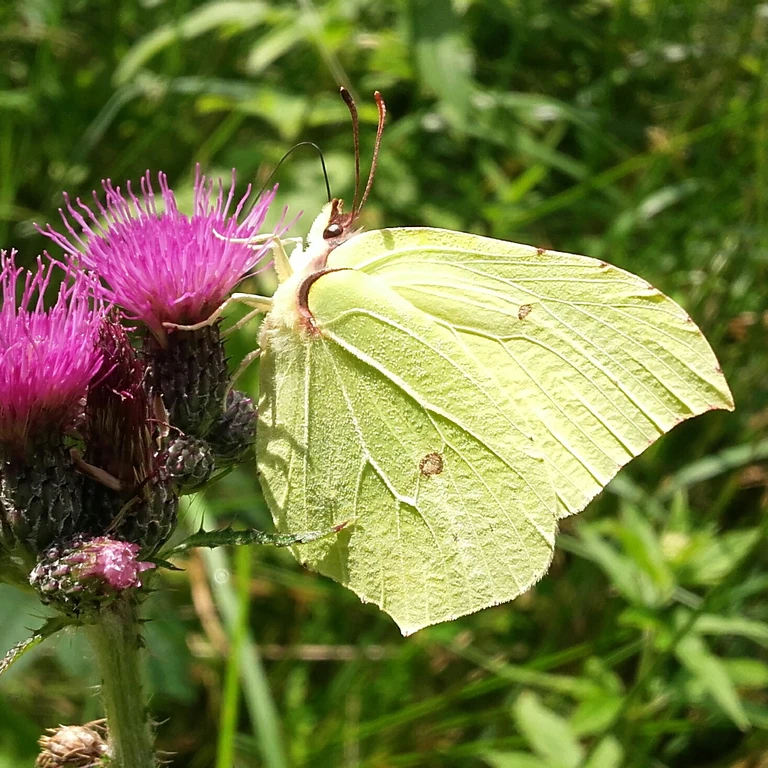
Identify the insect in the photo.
Gonepteryx rhamni
